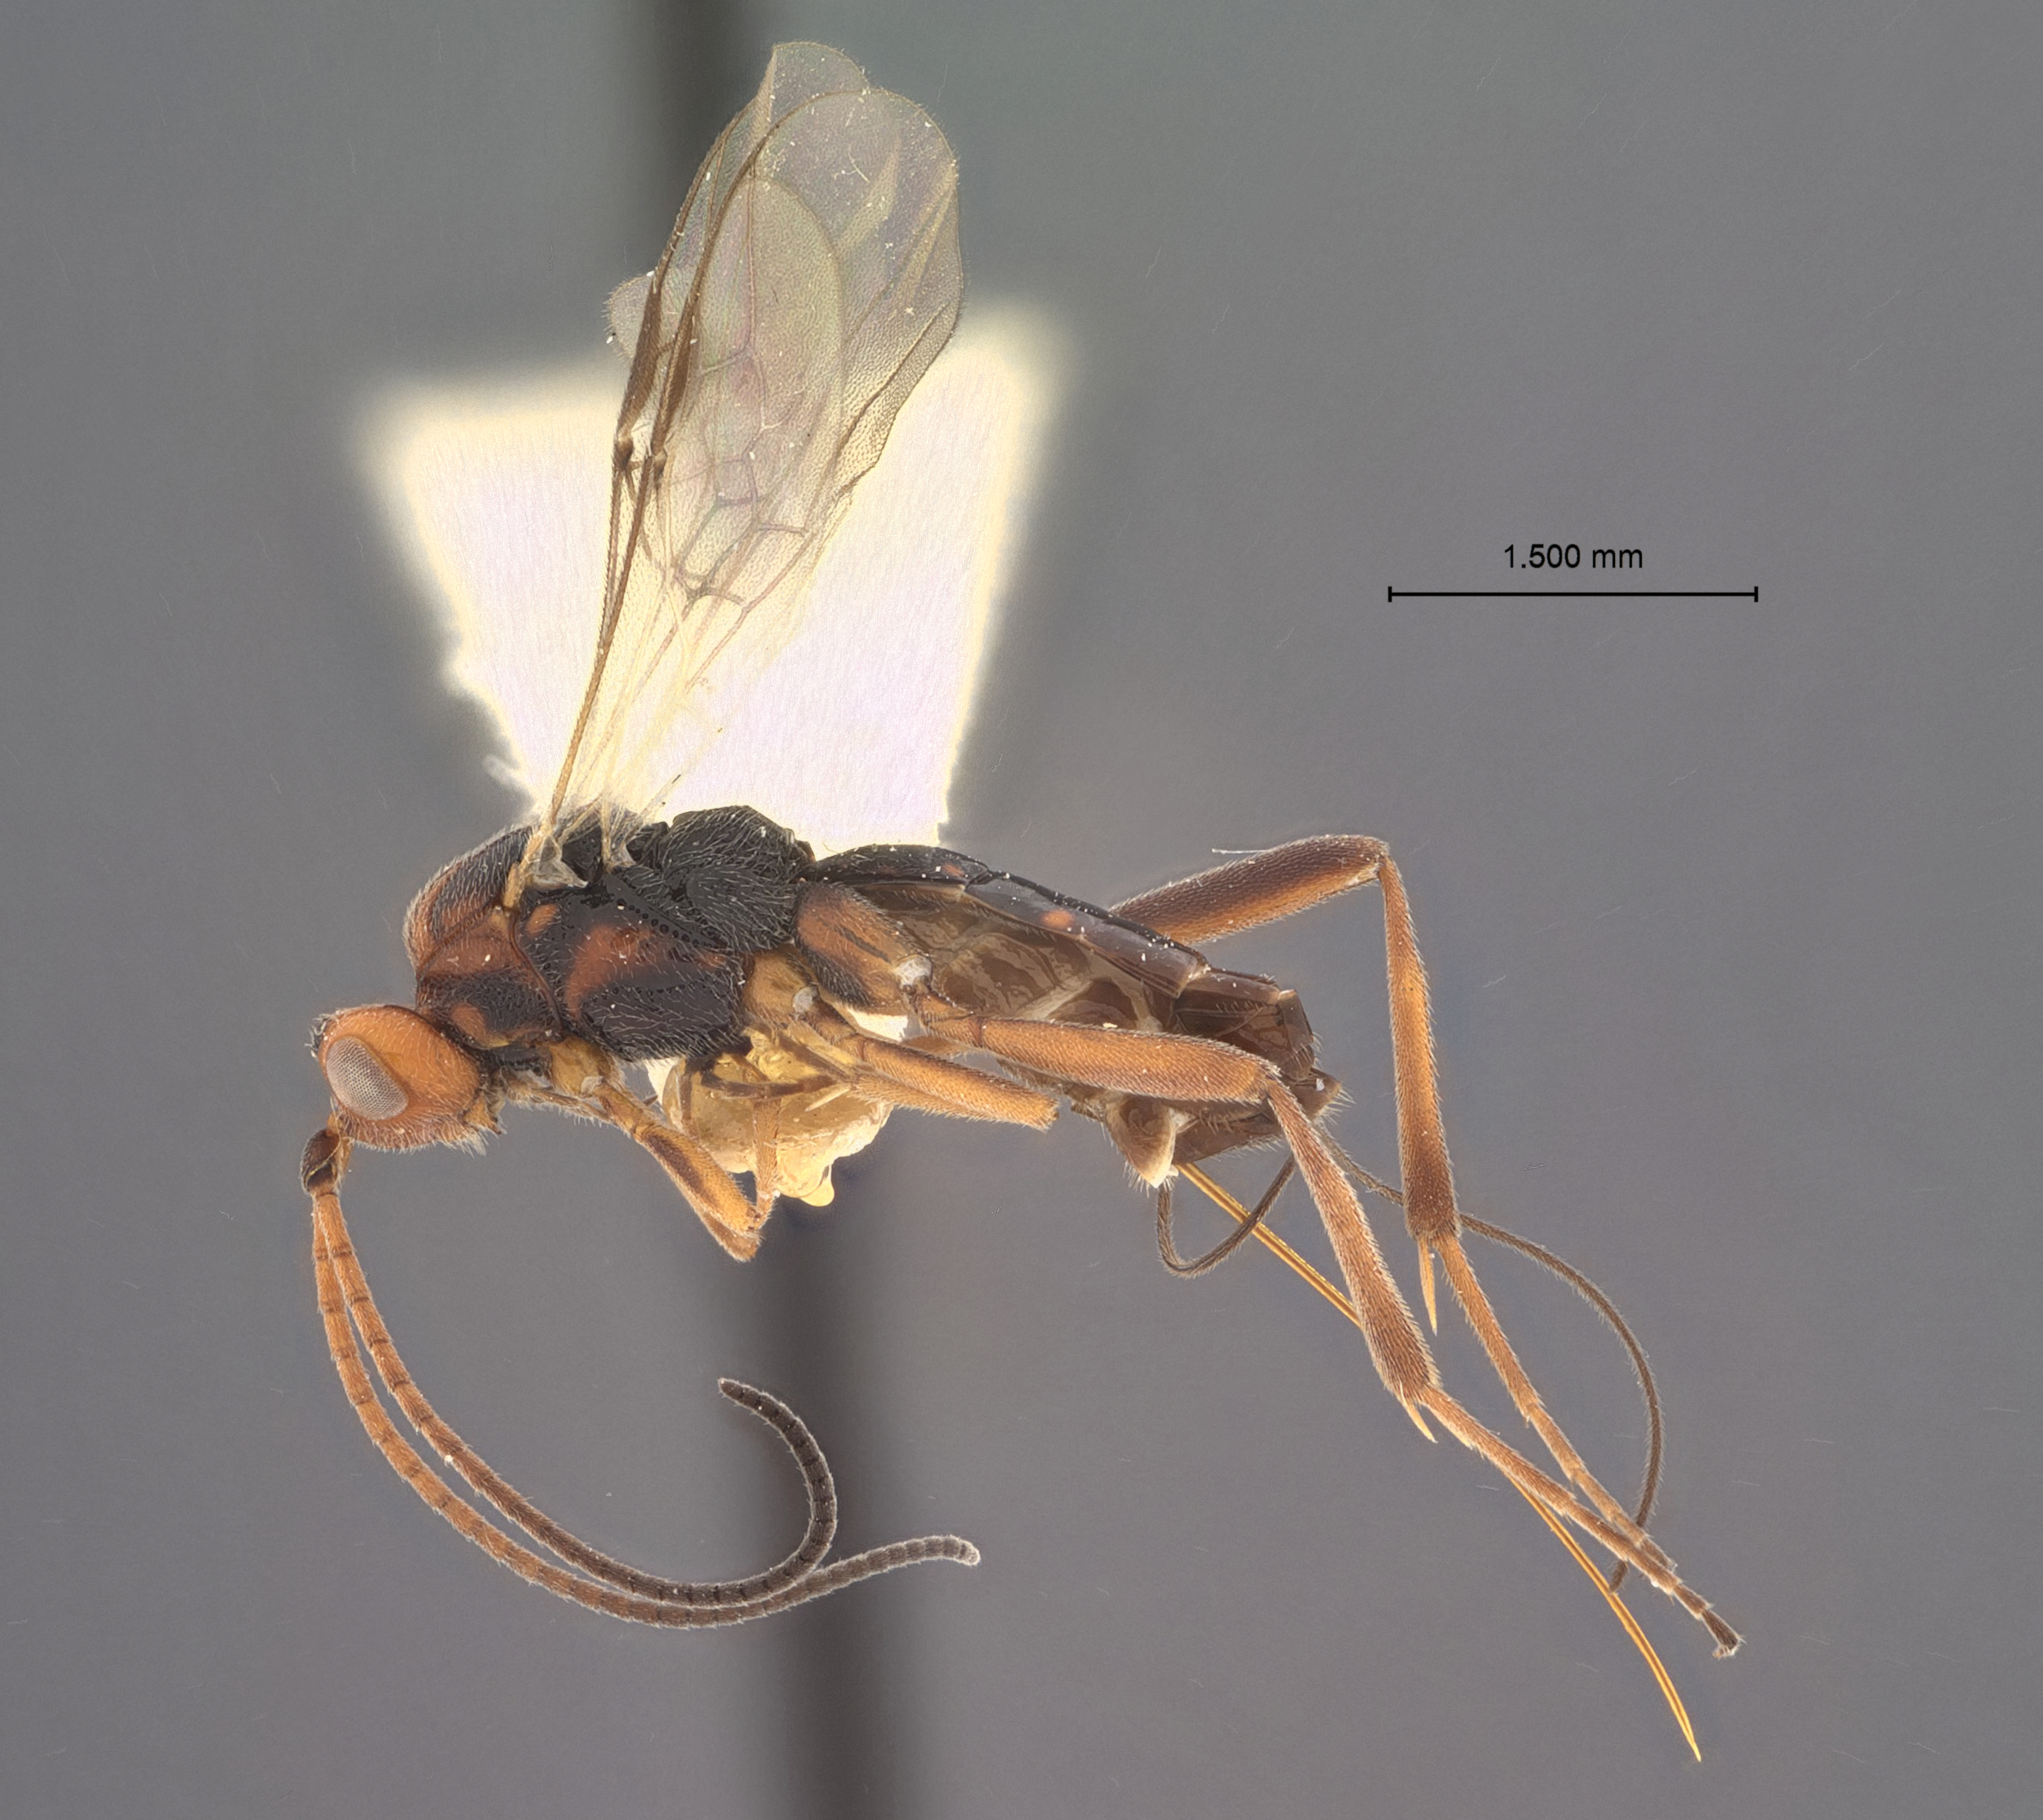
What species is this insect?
Orgilus medicaginis
